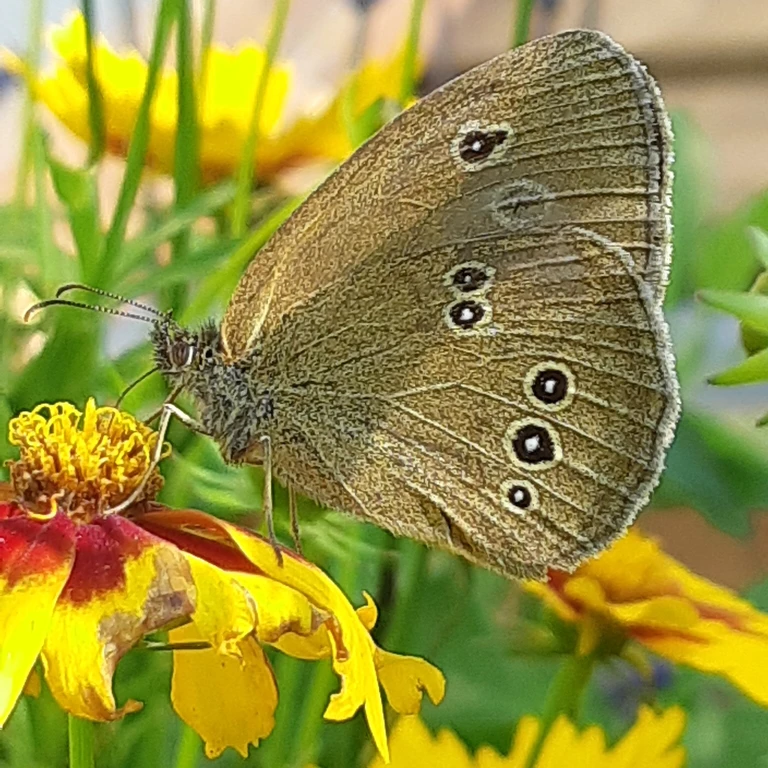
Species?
Aphantopus hyperantus
